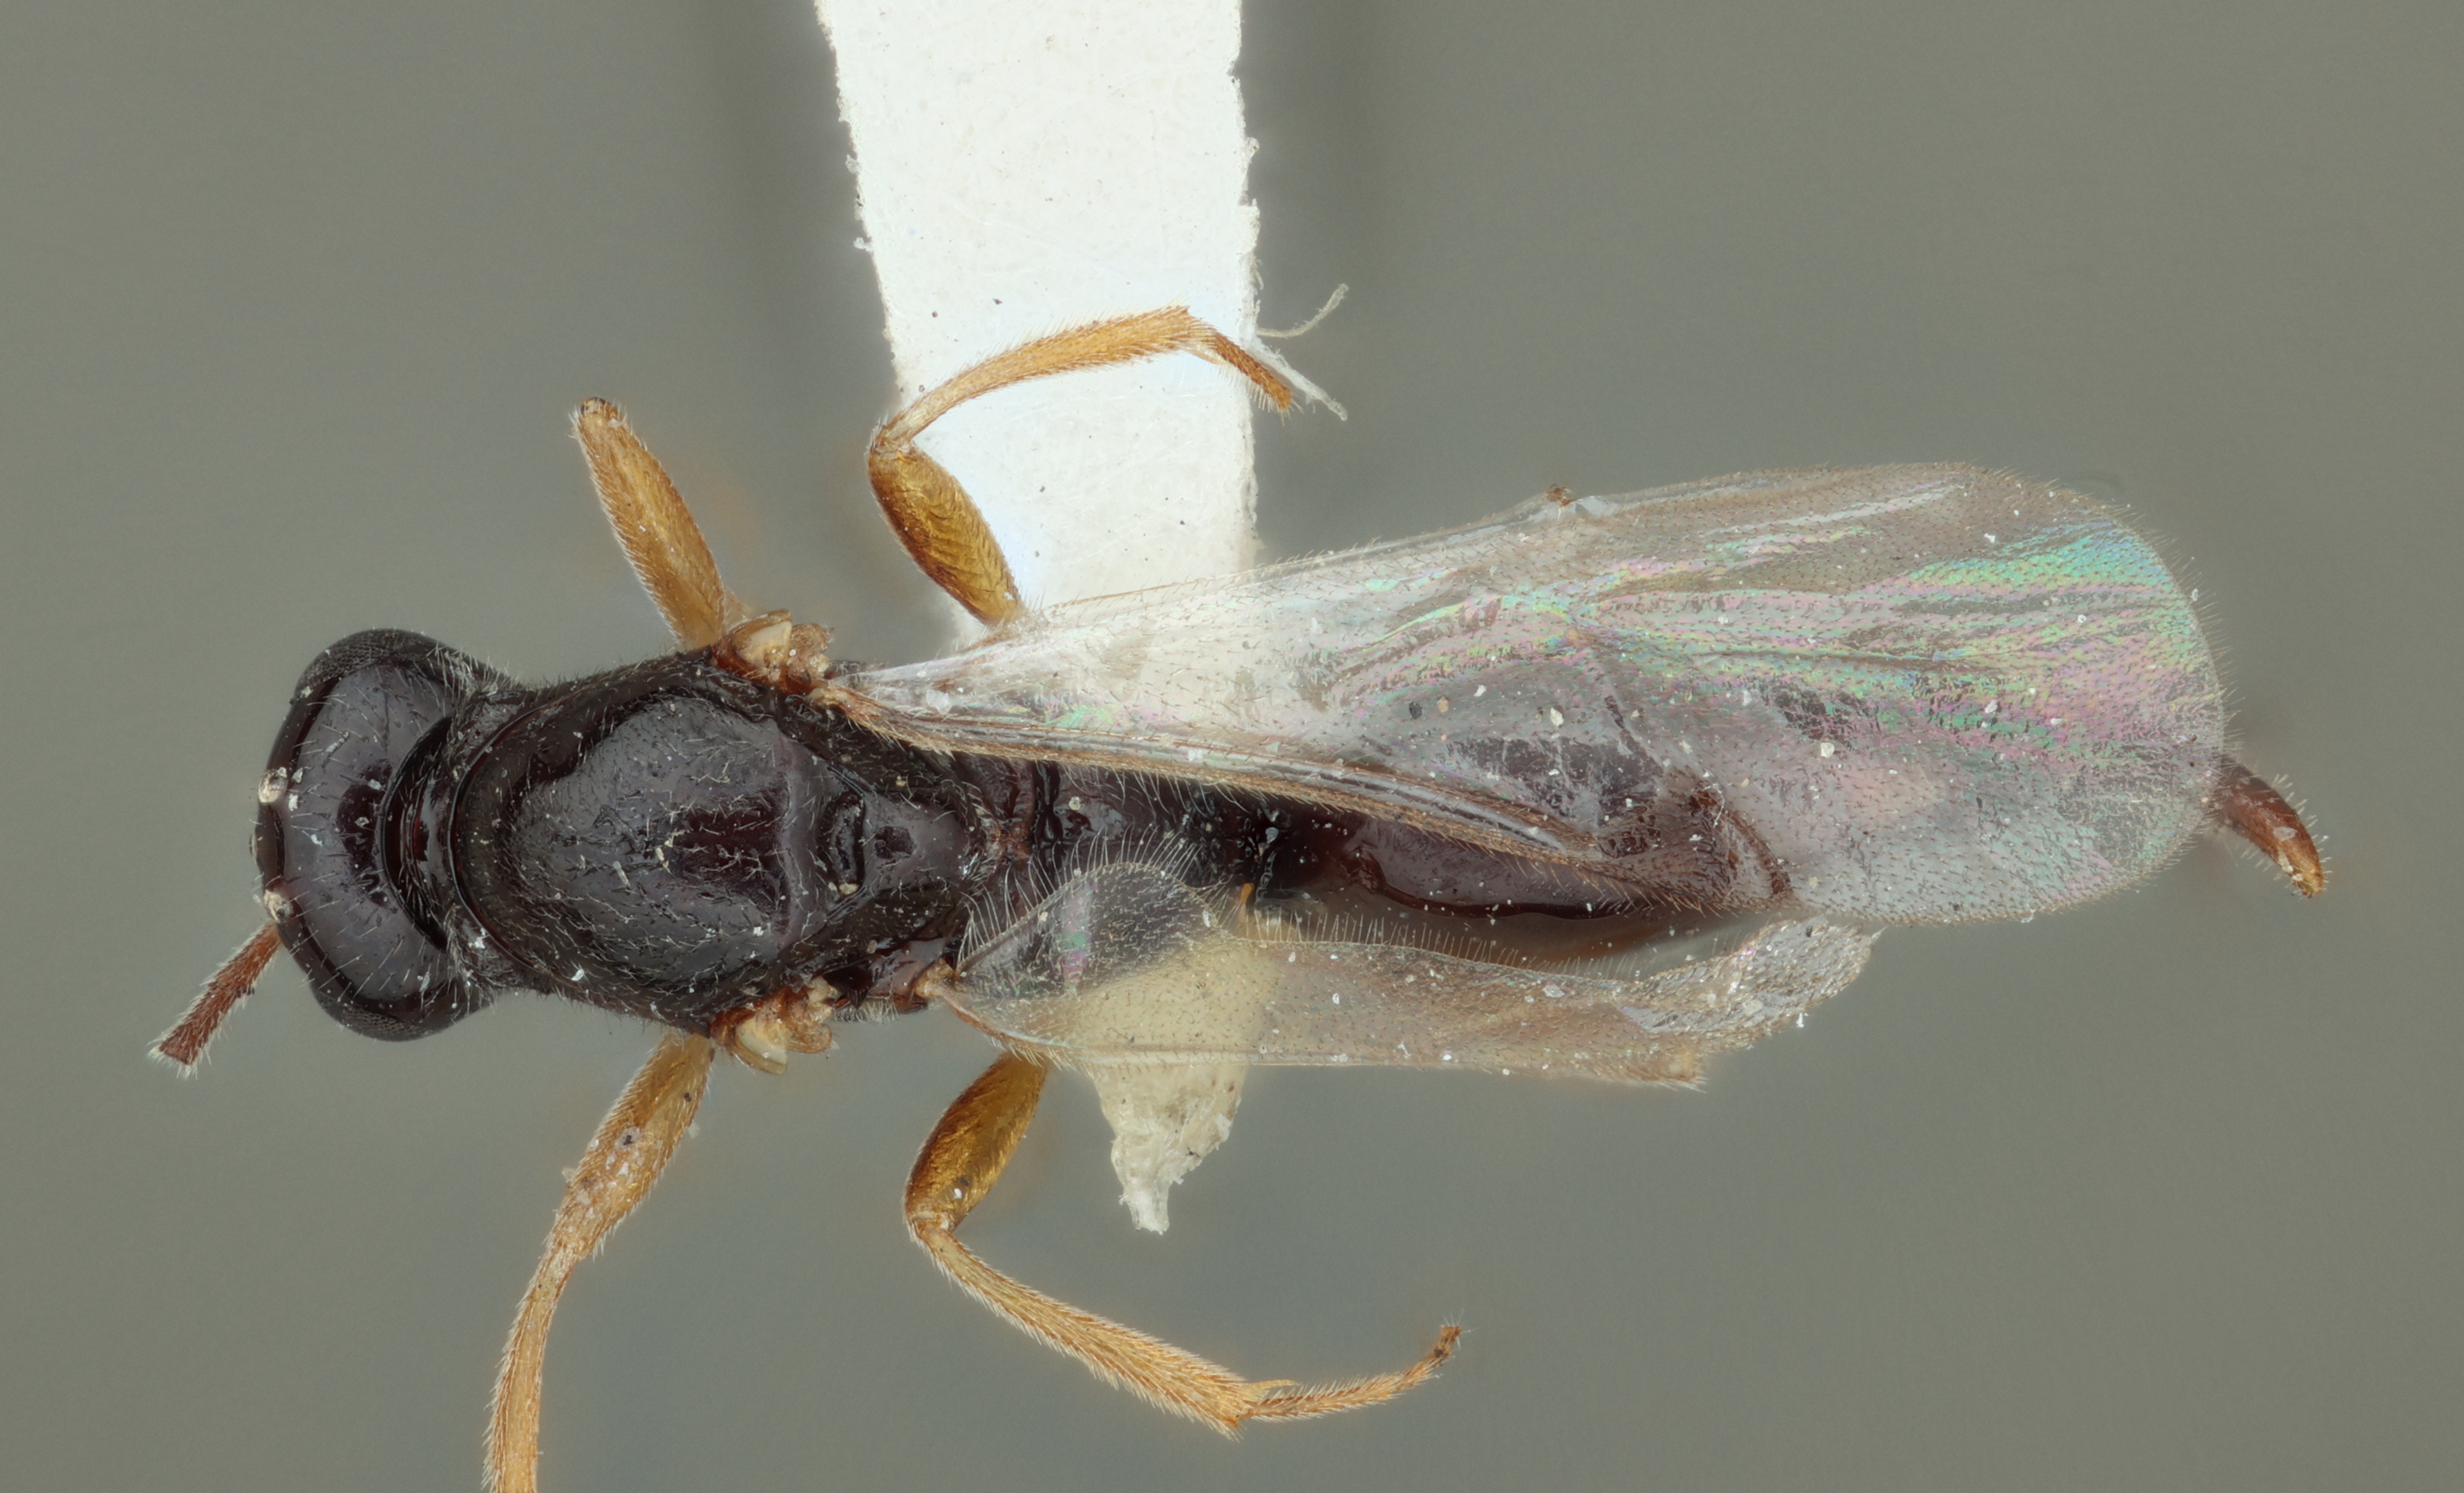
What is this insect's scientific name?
Brachyserphus barbari
